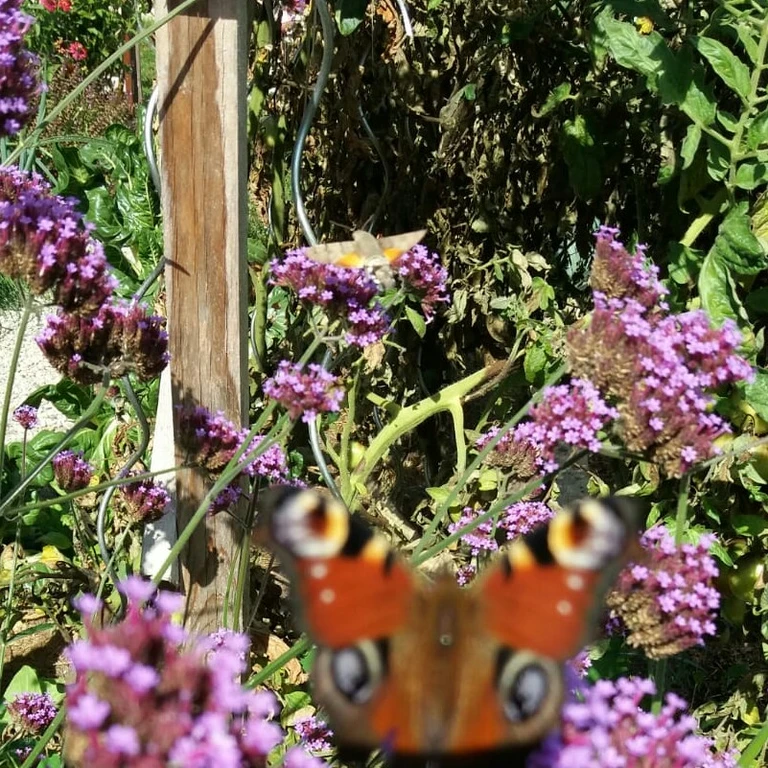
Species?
Macroglossum stellatarum
